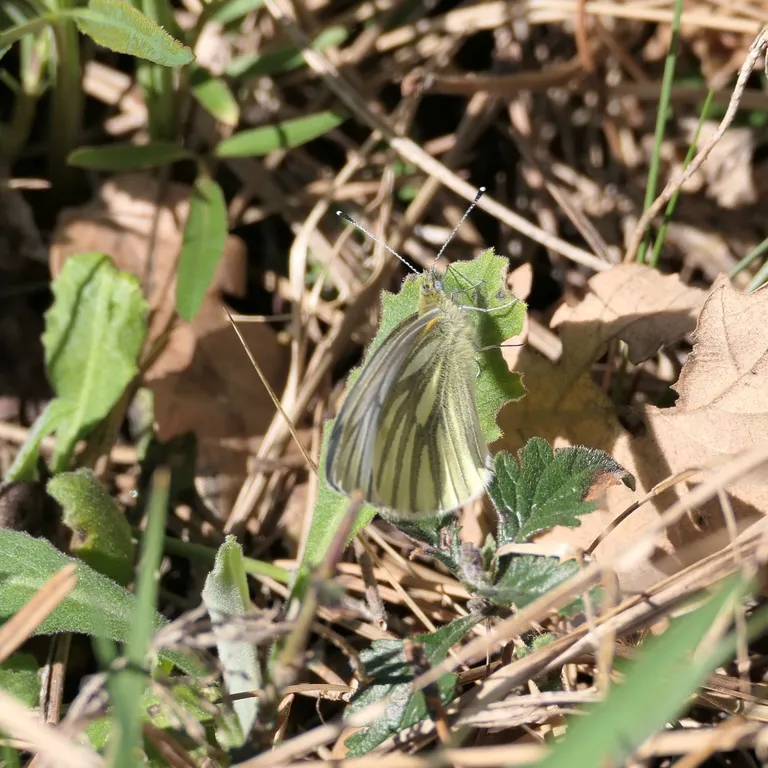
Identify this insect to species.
Pieris napi
